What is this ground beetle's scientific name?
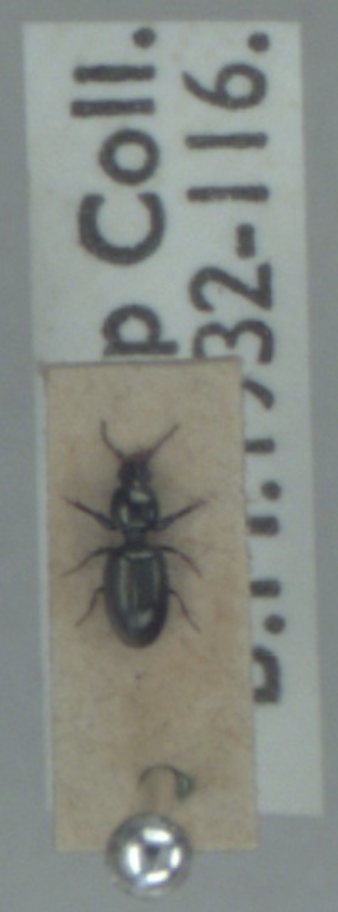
Dyschirius aeneus
